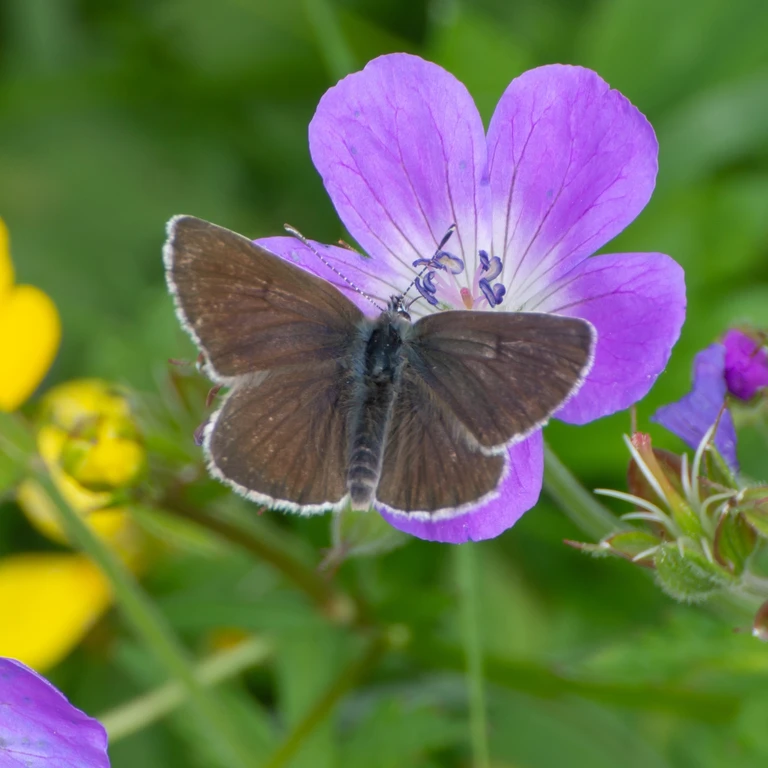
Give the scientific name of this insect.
Eumedonia eumedon
